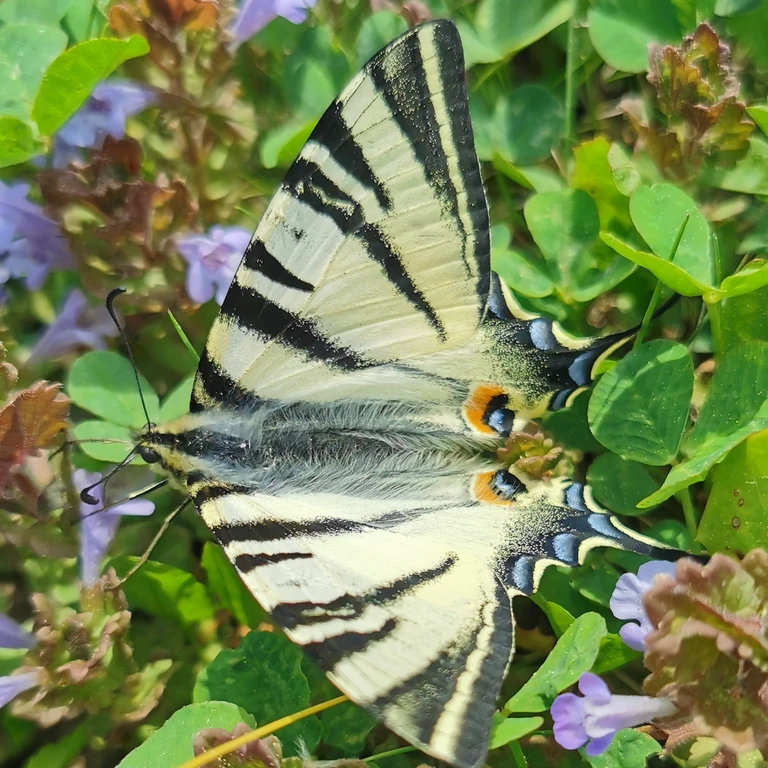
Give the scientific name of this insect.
Iphiclides podalirius
